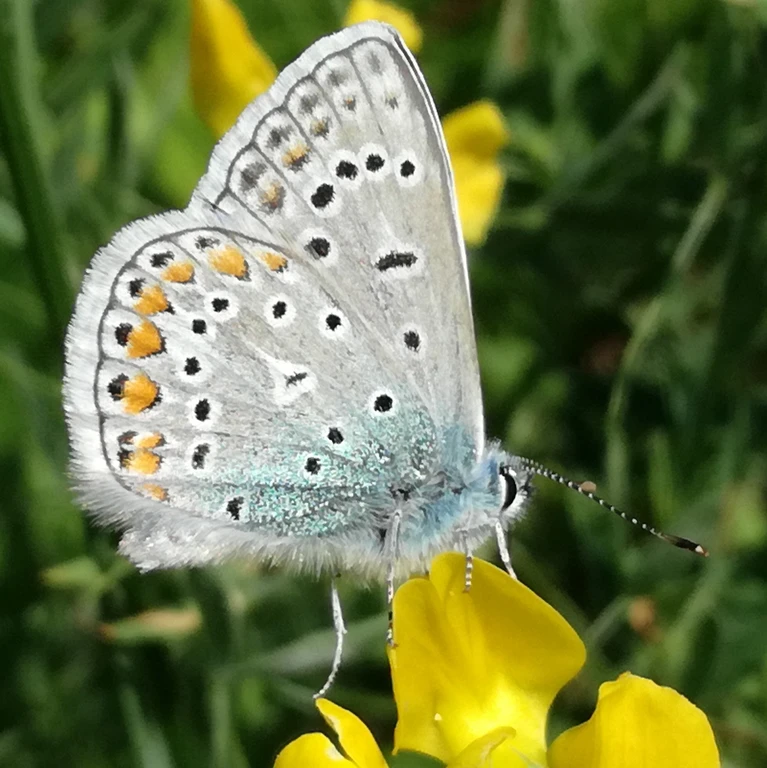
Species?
Polyommatus icarus
